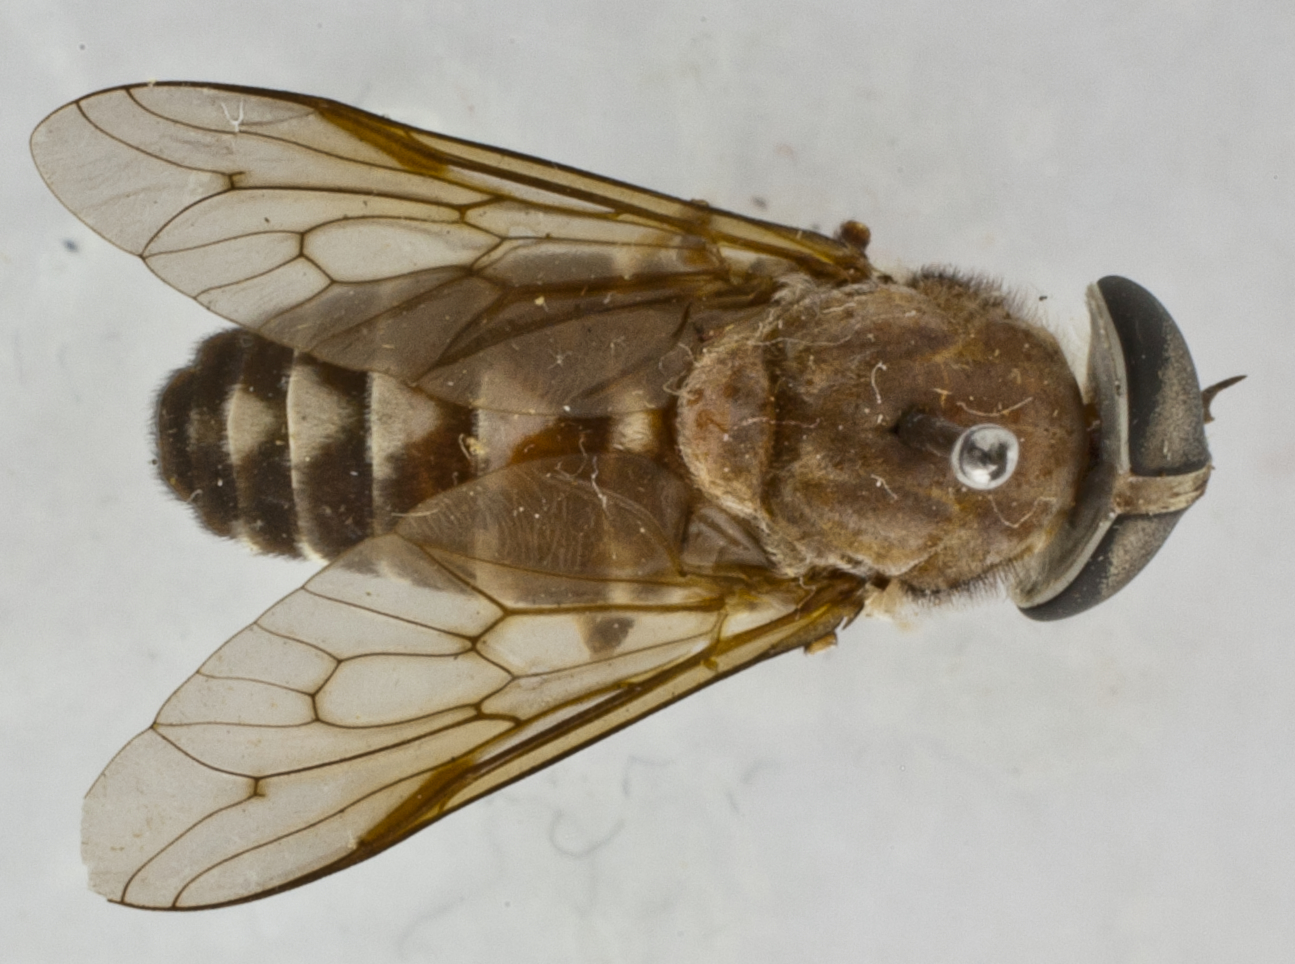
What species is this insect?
Tabanus melanocerus (also Tabanus lacustris)
